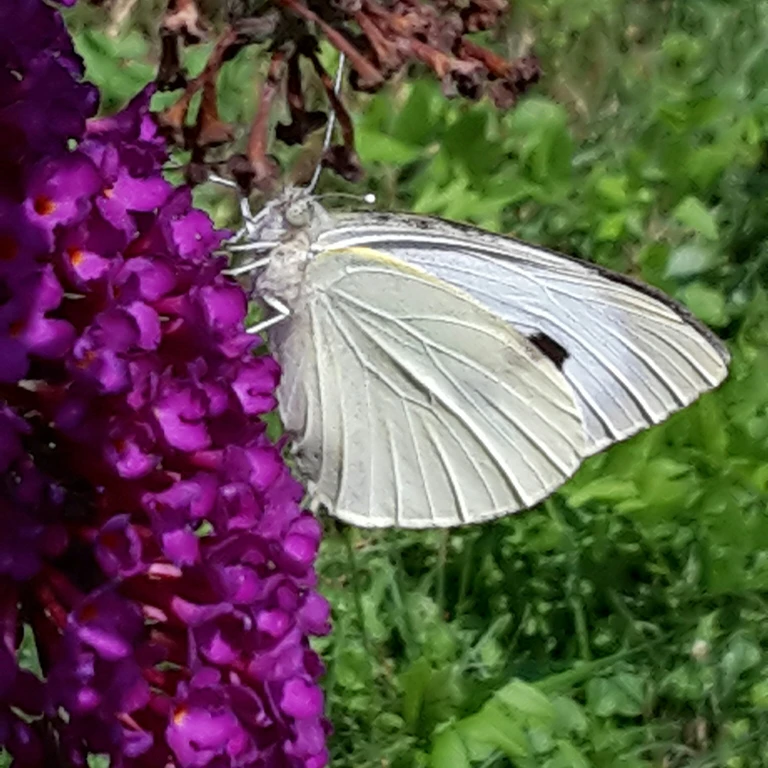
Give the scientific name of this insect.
Pieris brassicae
